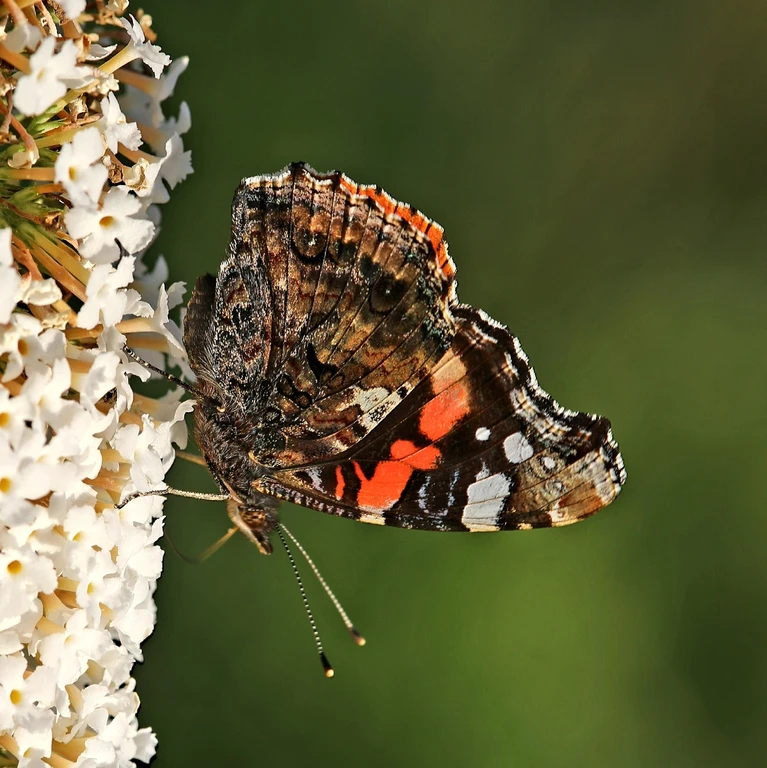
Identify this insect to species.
Vanessa atalanta
